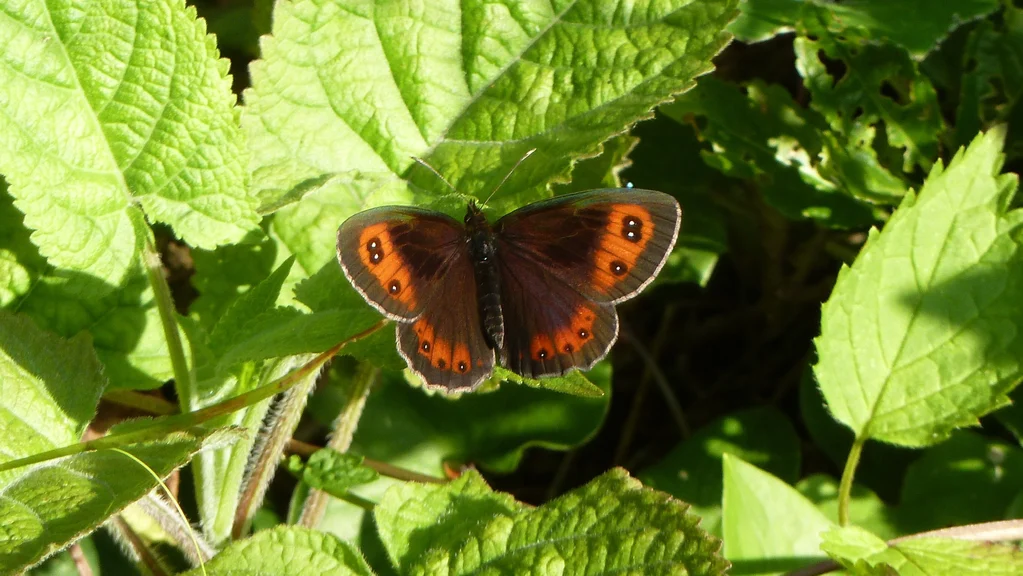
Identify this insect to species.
Erebia aethiops
